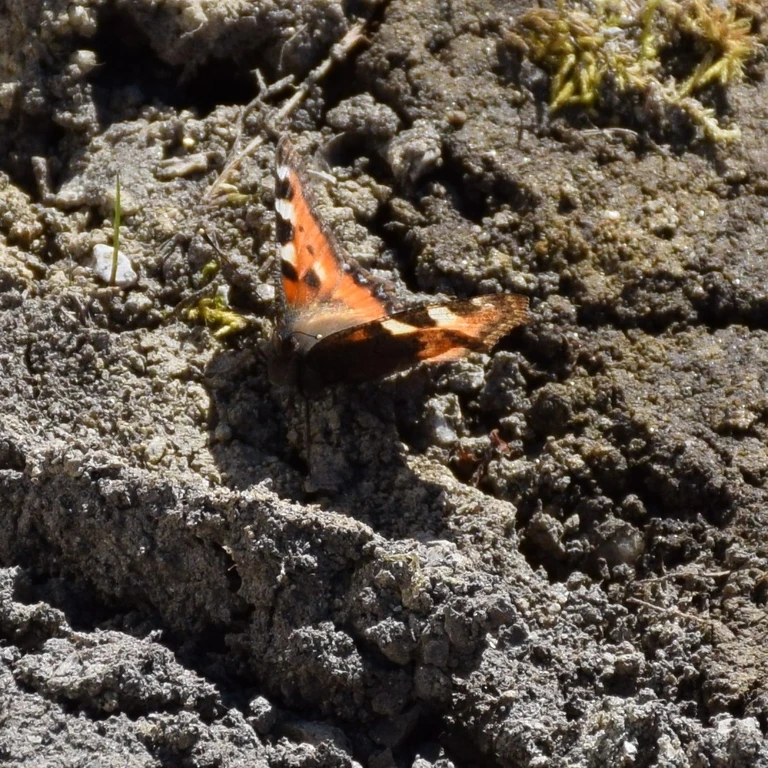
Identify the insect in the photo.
Aglais urticae
